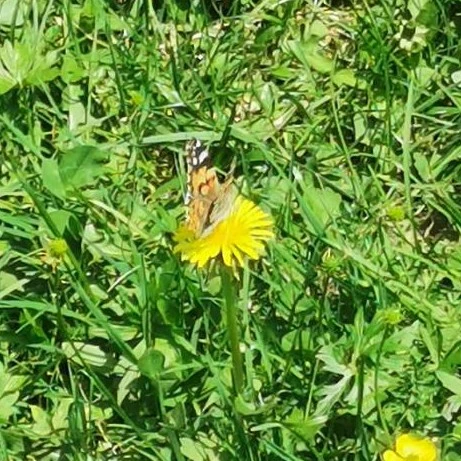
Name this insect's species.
Vanessa cardui
